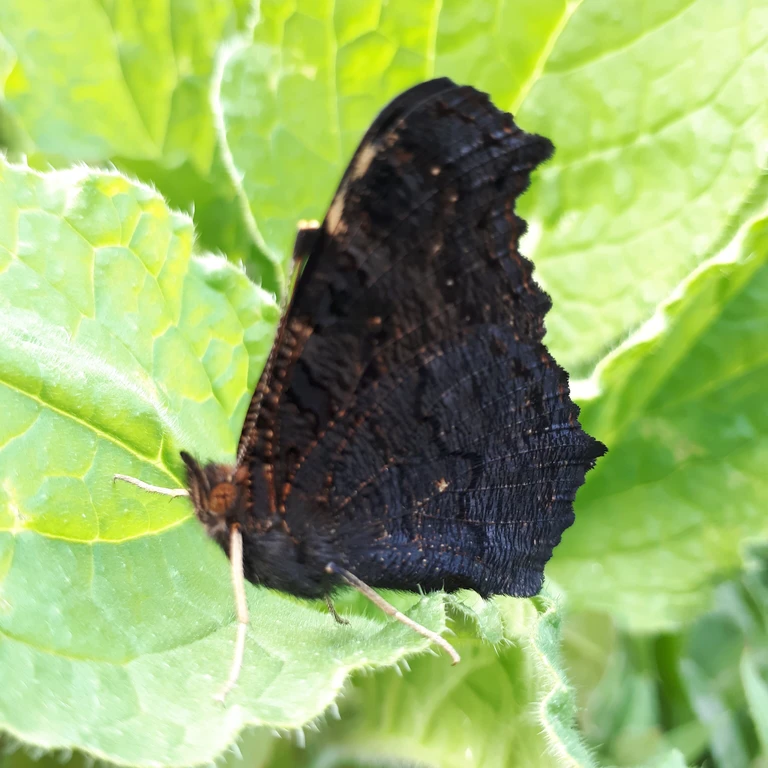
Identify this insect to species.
Aglais io
